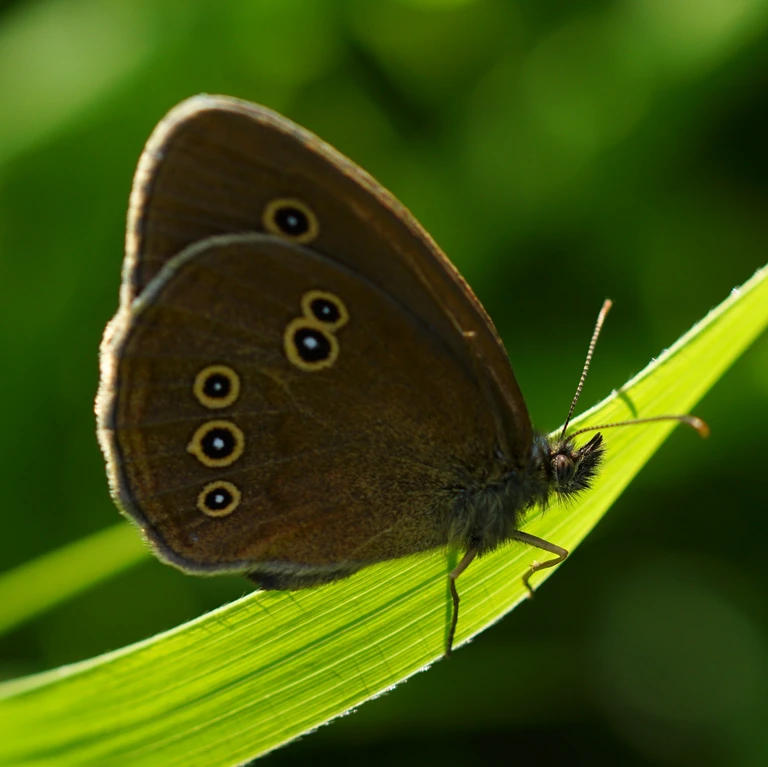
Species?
Aphantopus hyperantus
